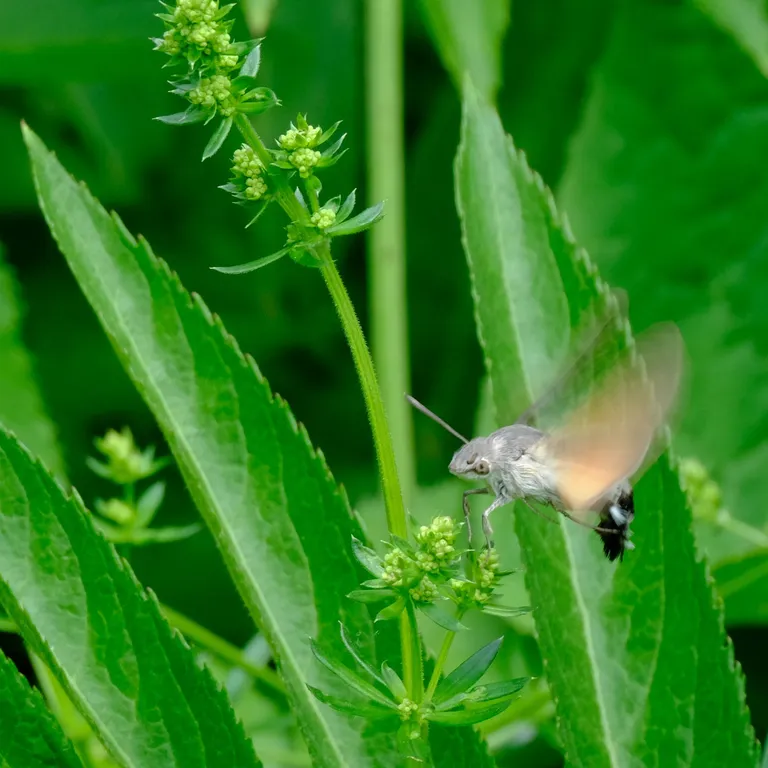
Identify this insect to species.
Macroglossum stellatarum
